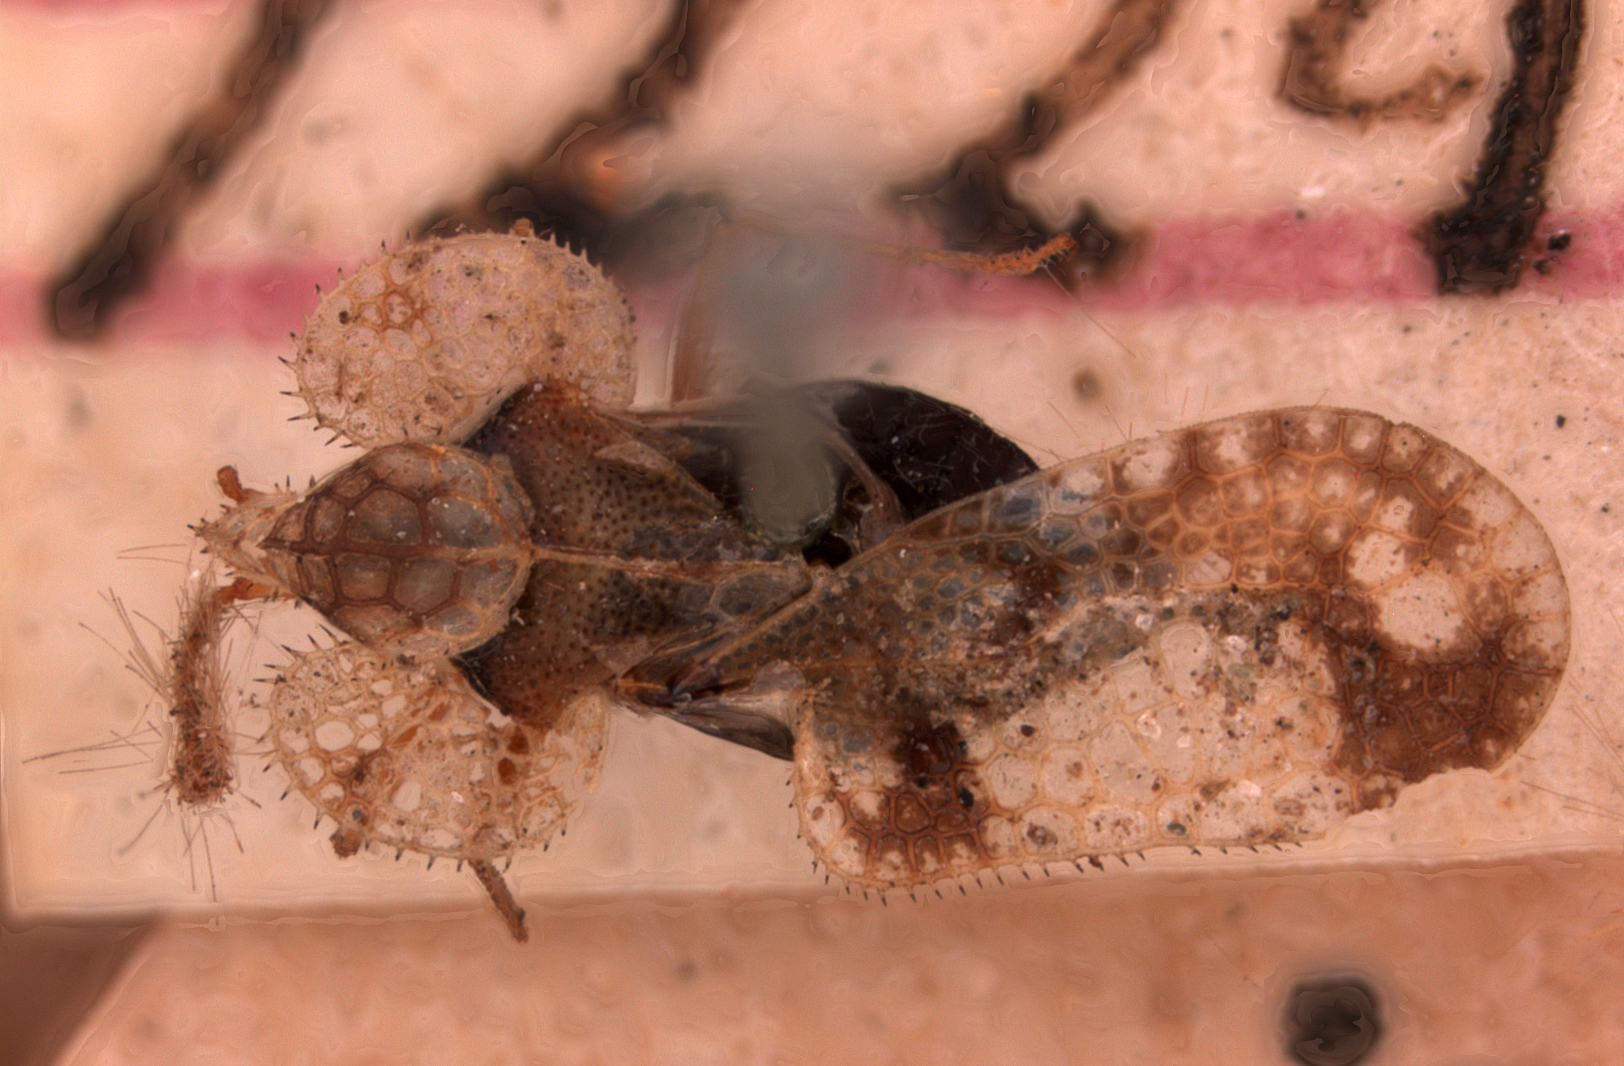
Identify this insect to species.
Tingis juglandis
